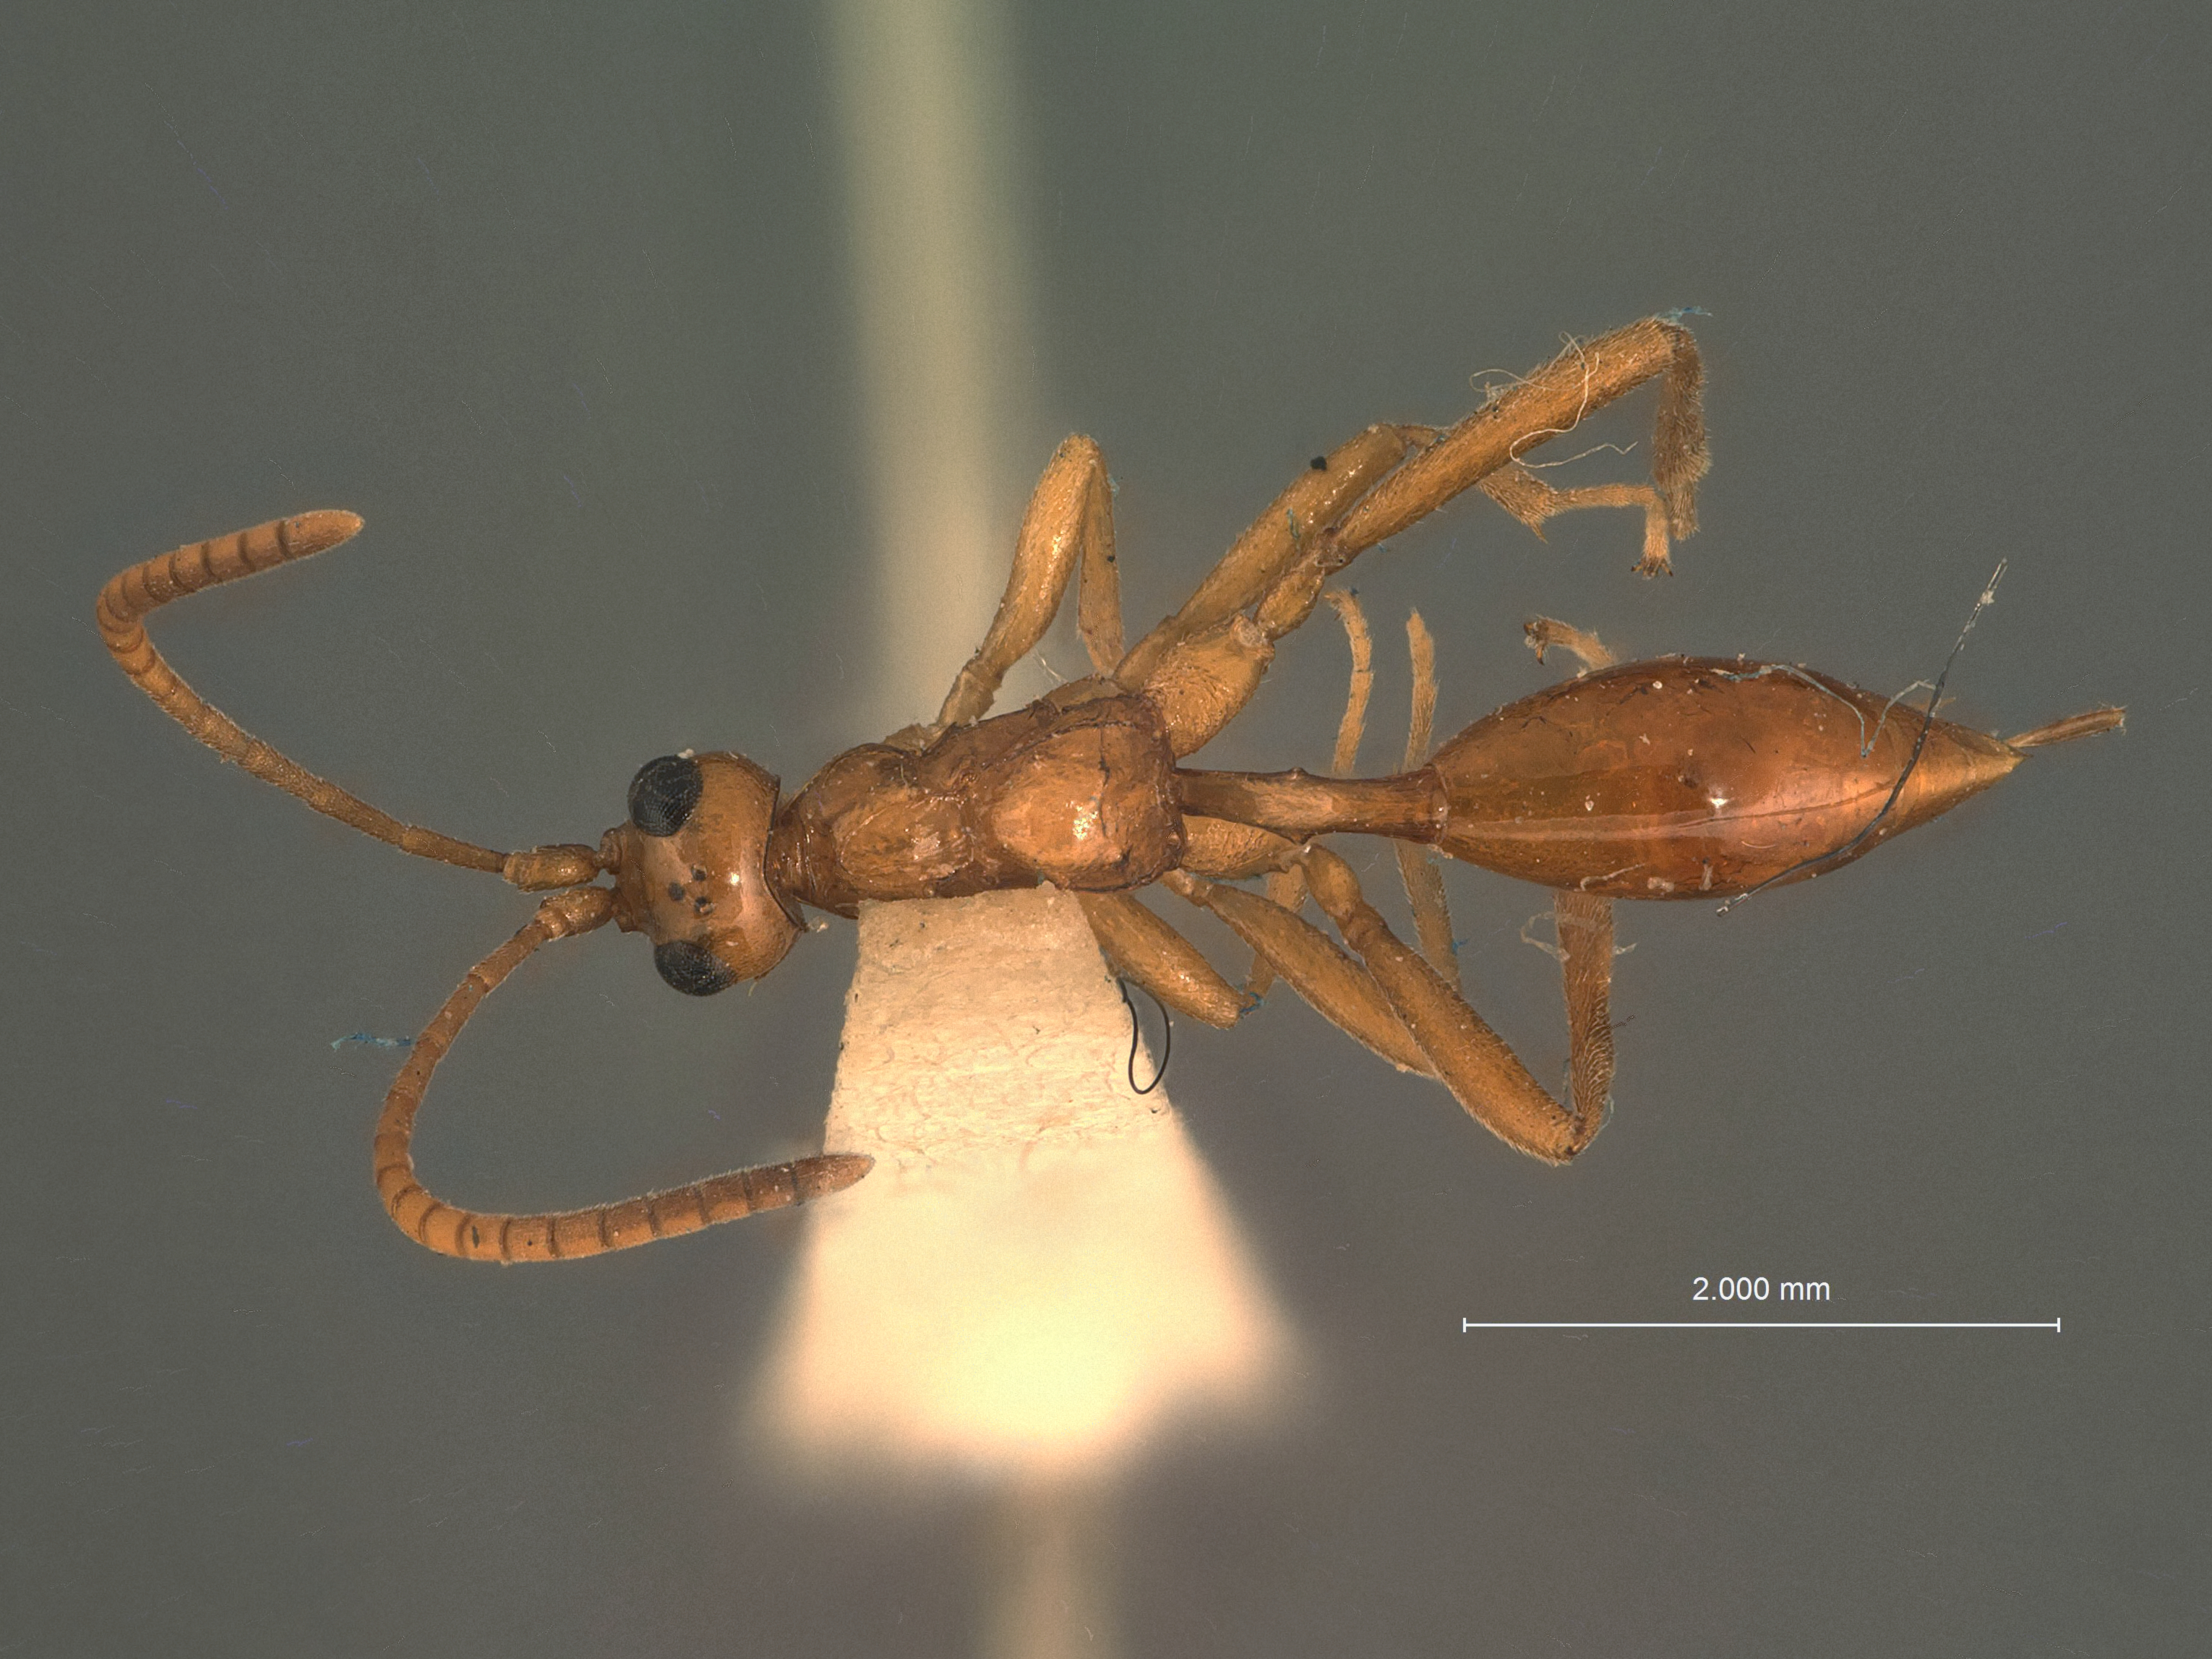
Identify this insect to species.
Cremnodes tuberculatus
